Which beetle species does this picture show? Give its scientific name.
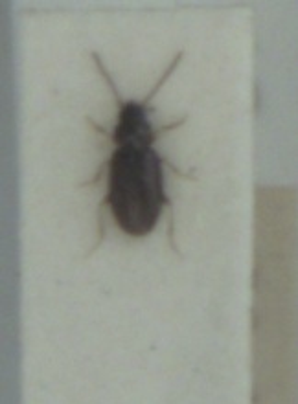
Tachys bistriatus
